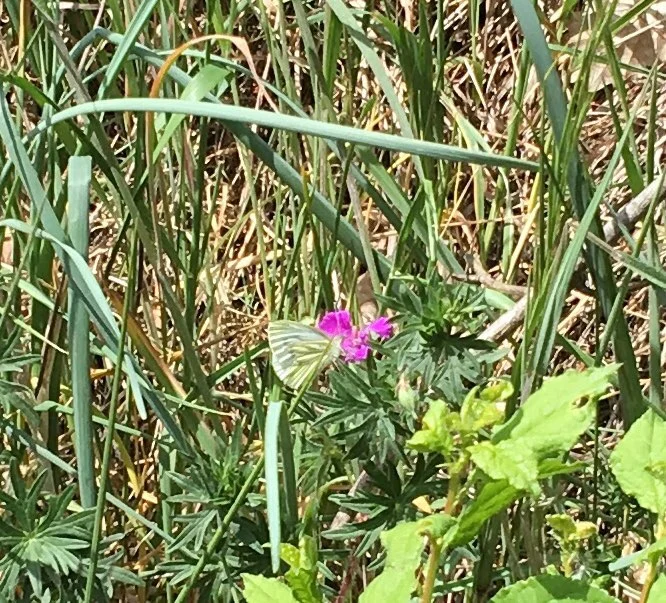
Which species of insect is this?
Pieris napi
